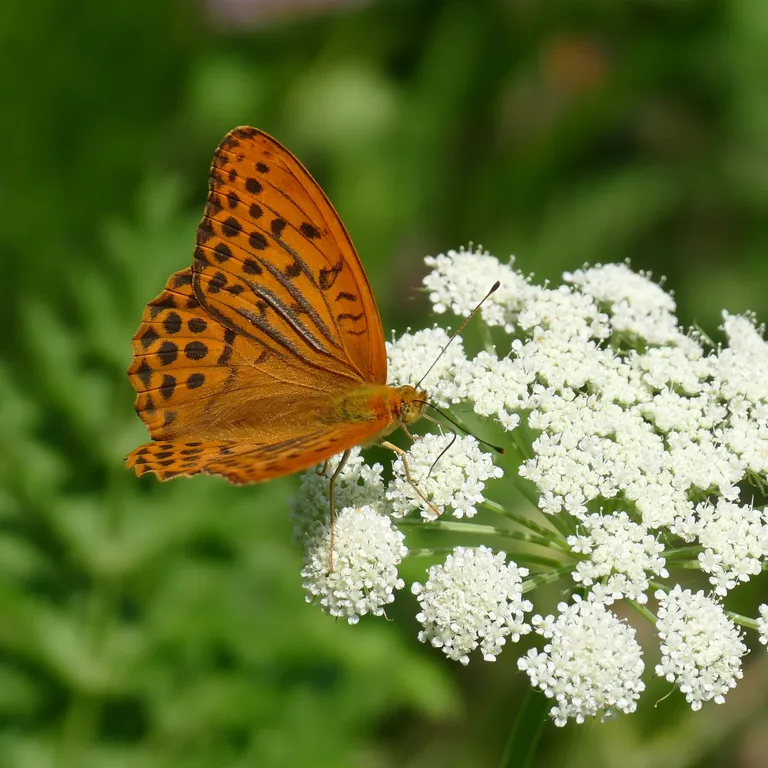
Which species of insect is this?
Argynnis paphia
